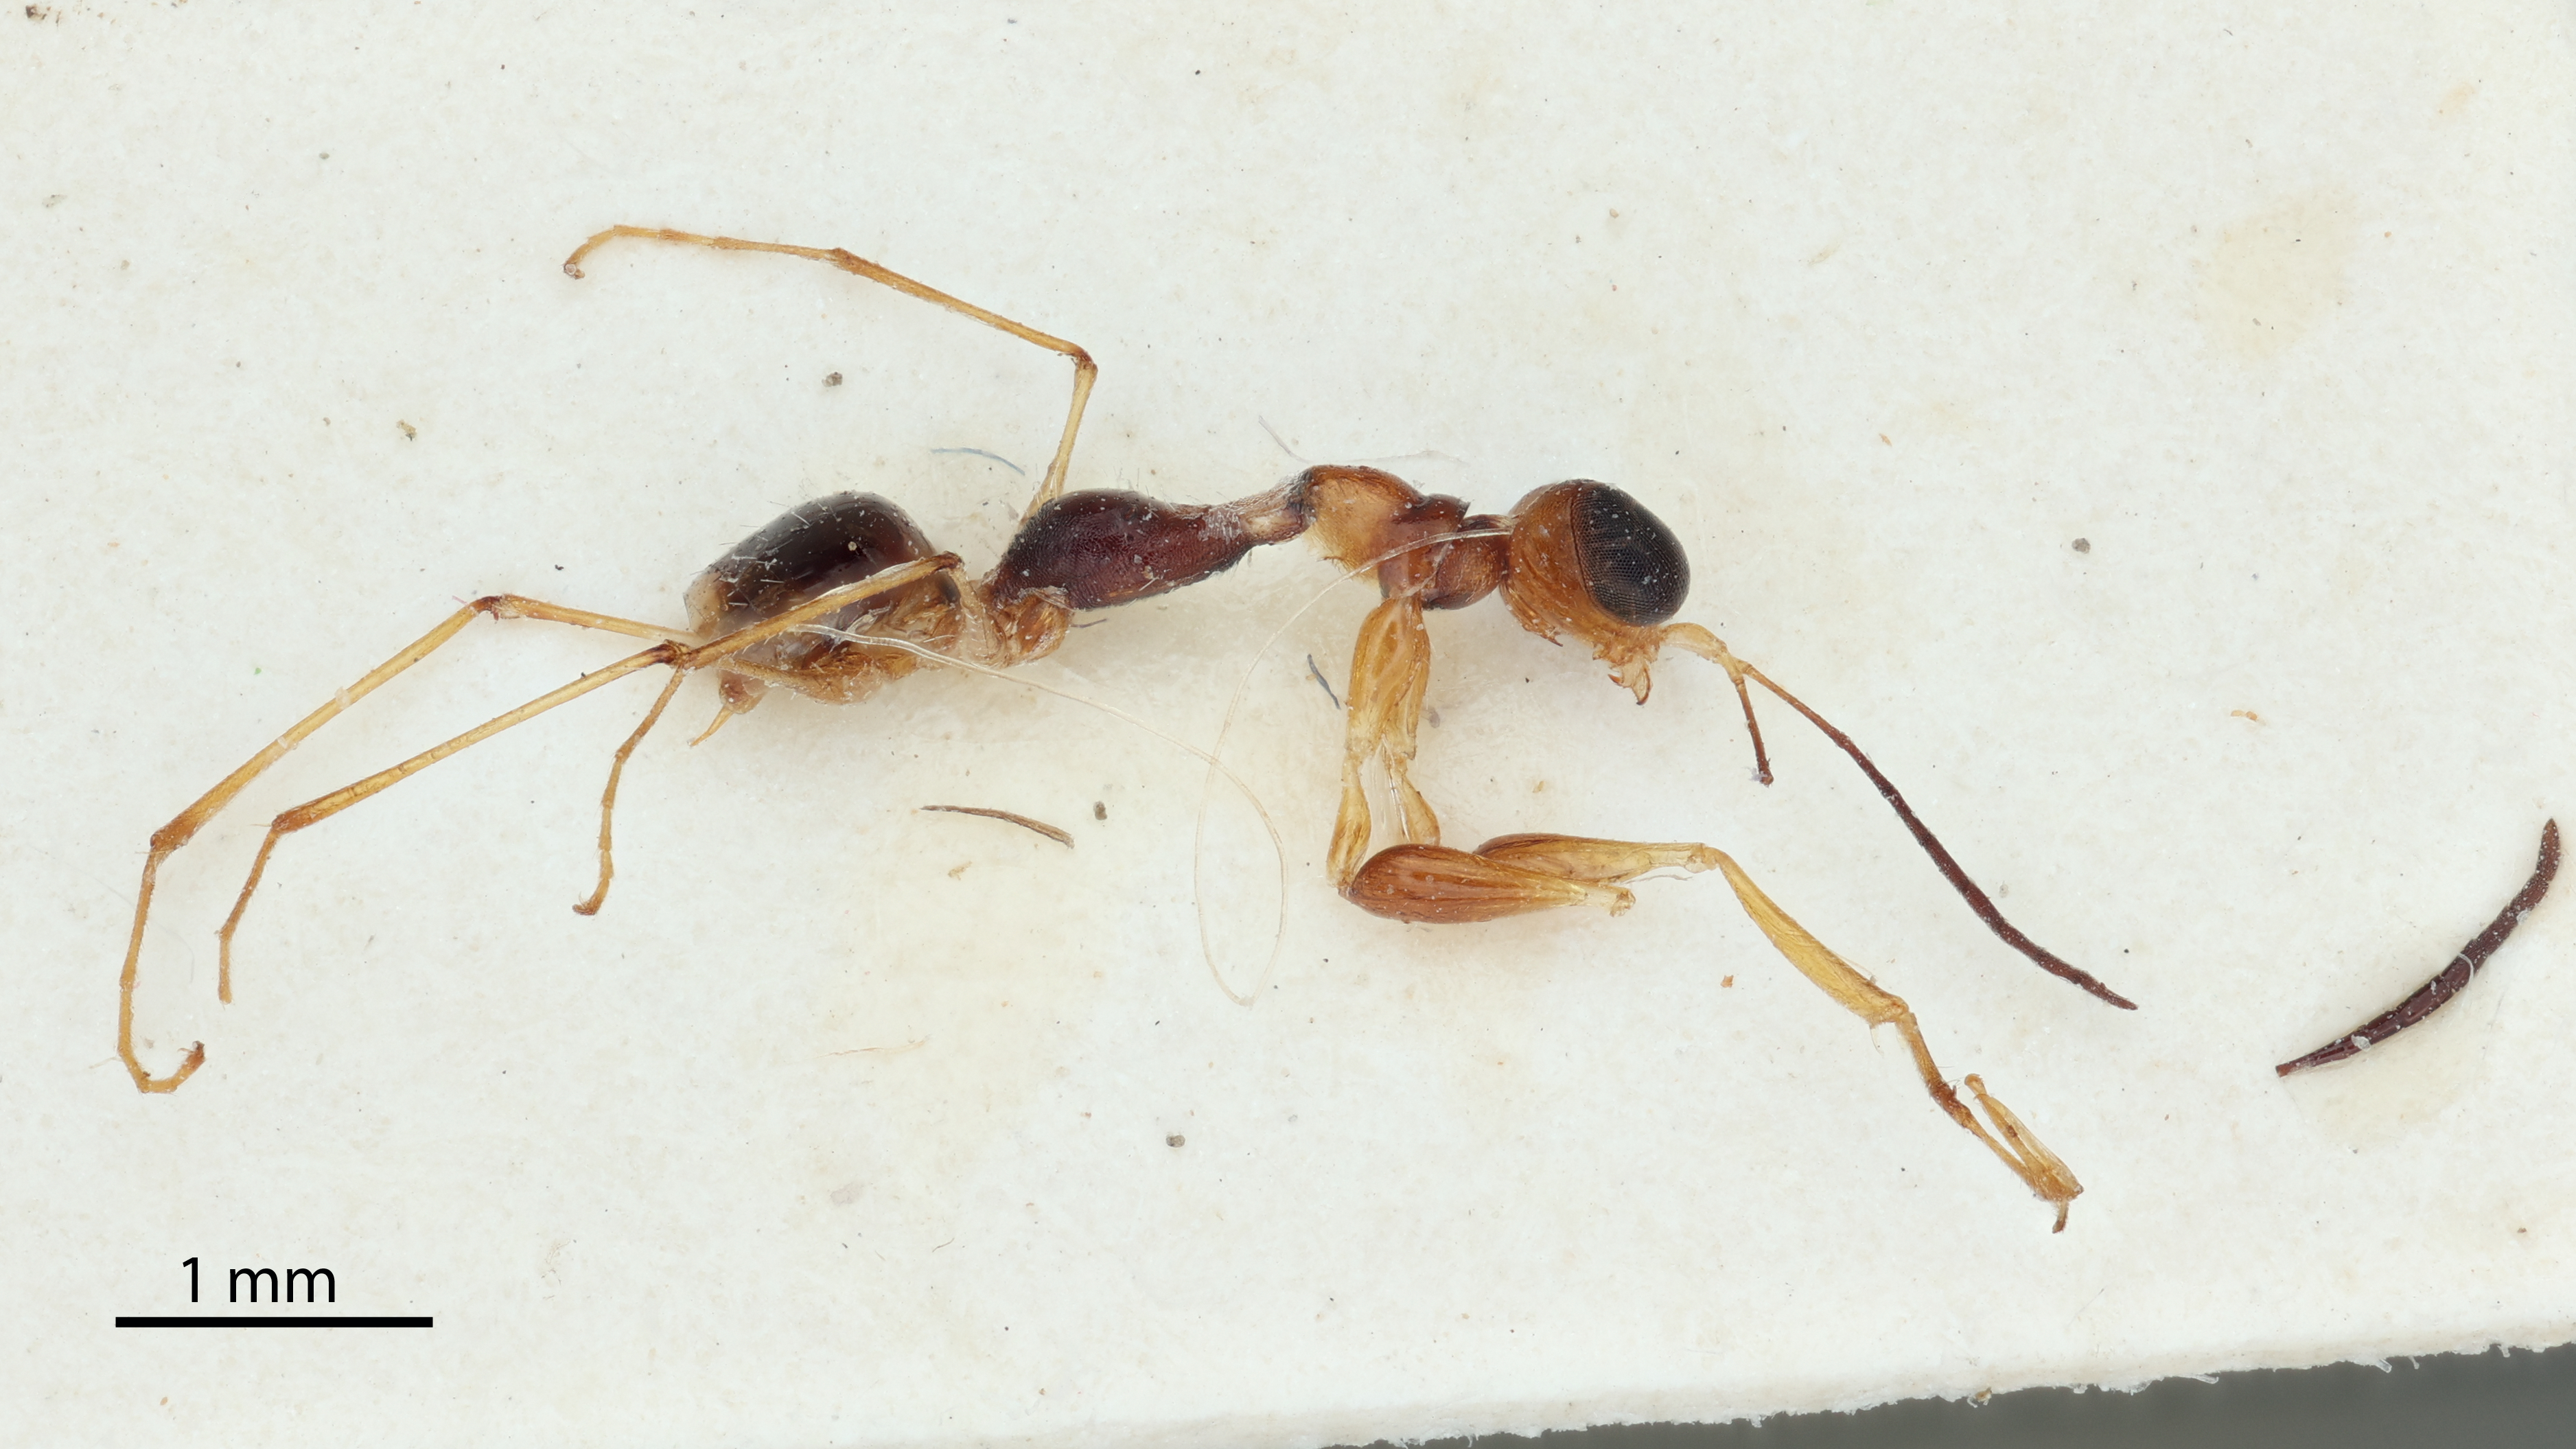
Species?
Epigonatopus tenius
